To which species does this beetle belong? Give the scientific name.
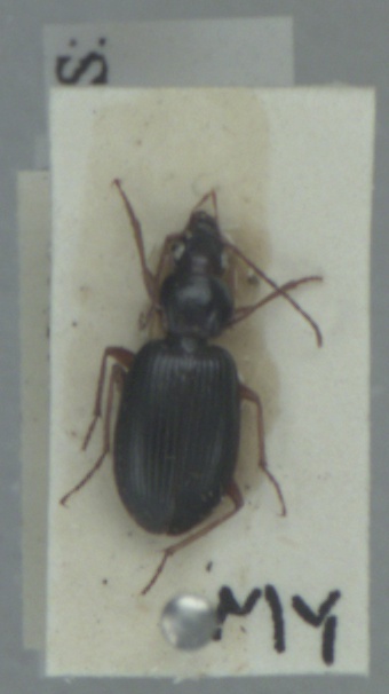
Paranchus albipes
